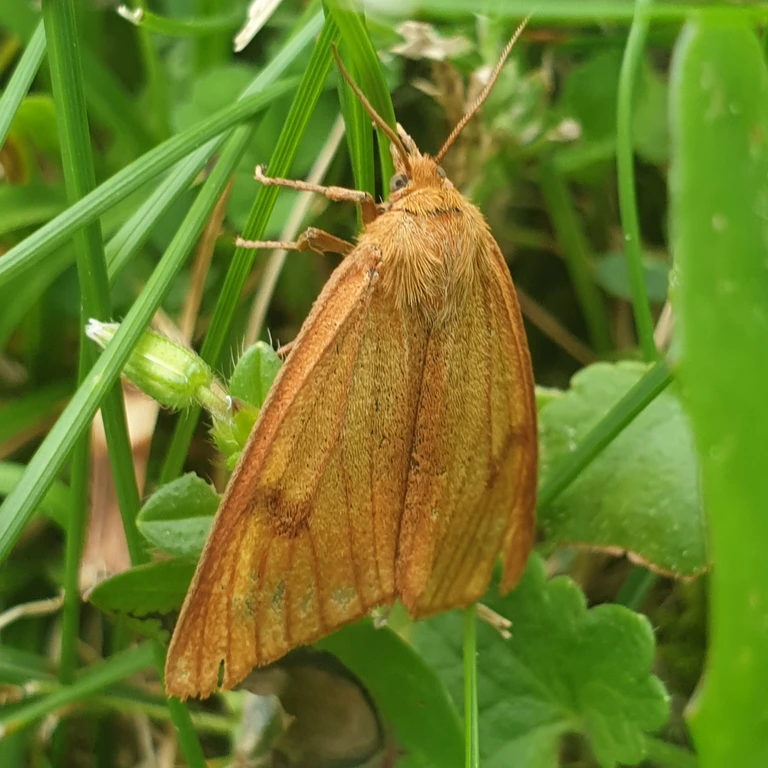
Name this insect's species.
Diacrisia sannio
